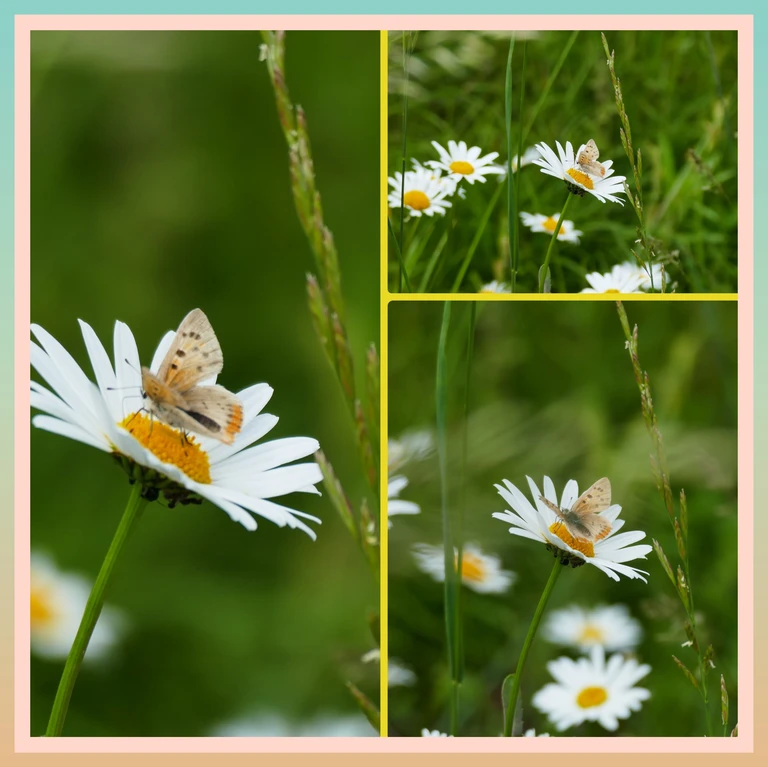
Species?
Lycaena phlaeas
